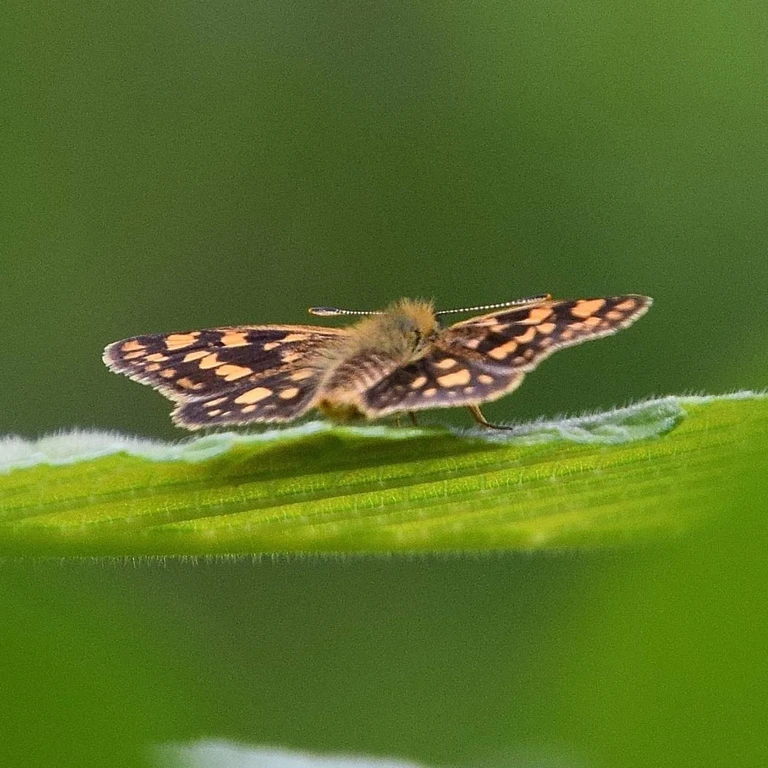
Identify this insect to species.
Carterocephalus palaemon
